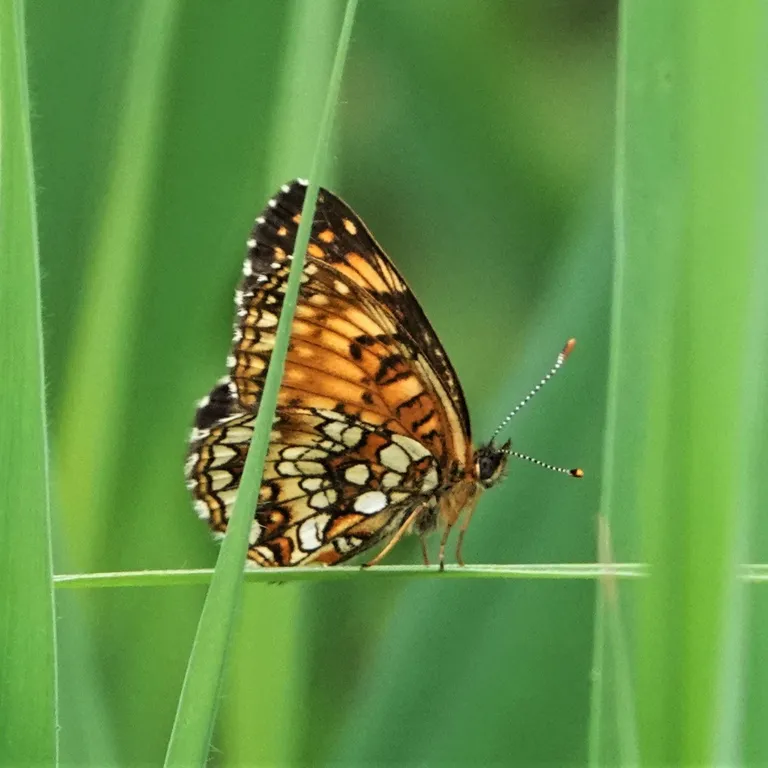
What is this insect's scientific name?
Melitaea diamina
